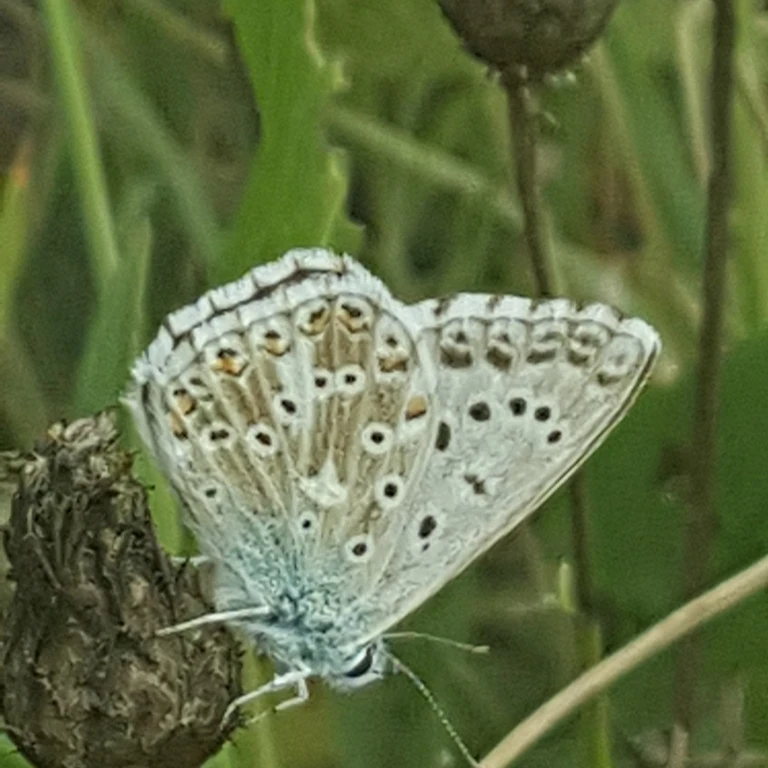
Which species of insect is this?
Lysandra coridon
